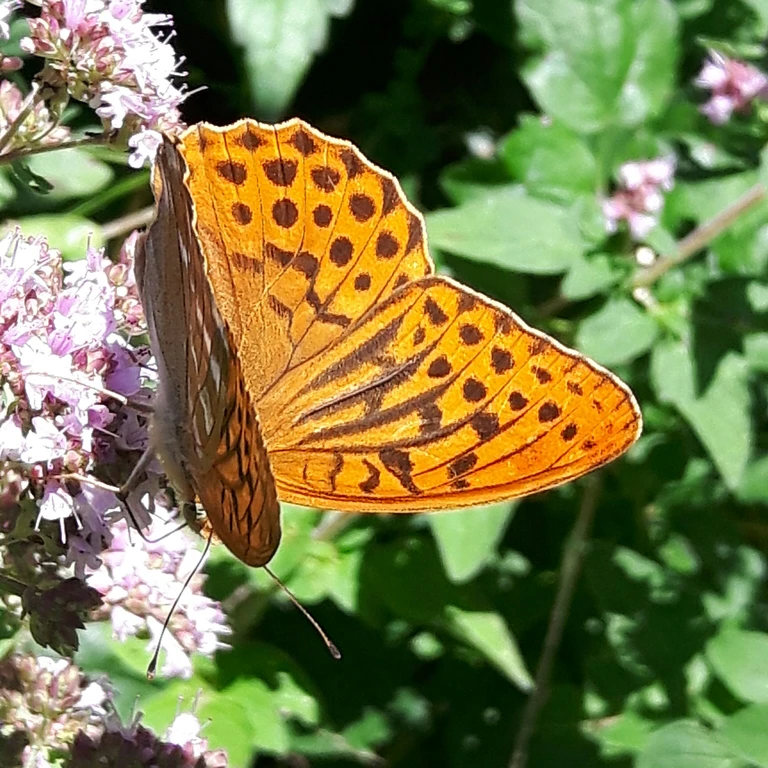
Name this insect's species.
Argynnis paphia
